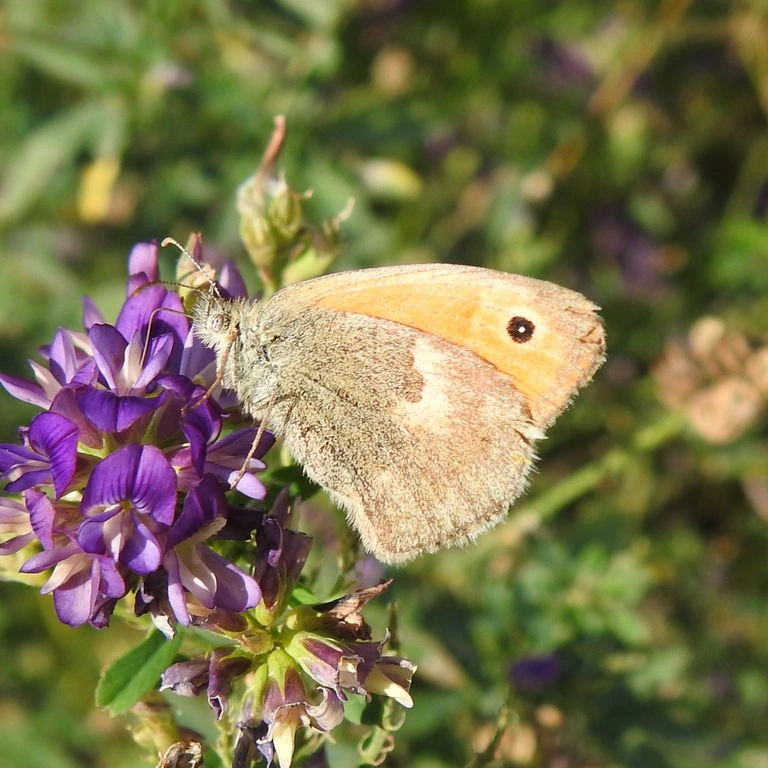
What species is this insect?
Coenonympha pamphilus
